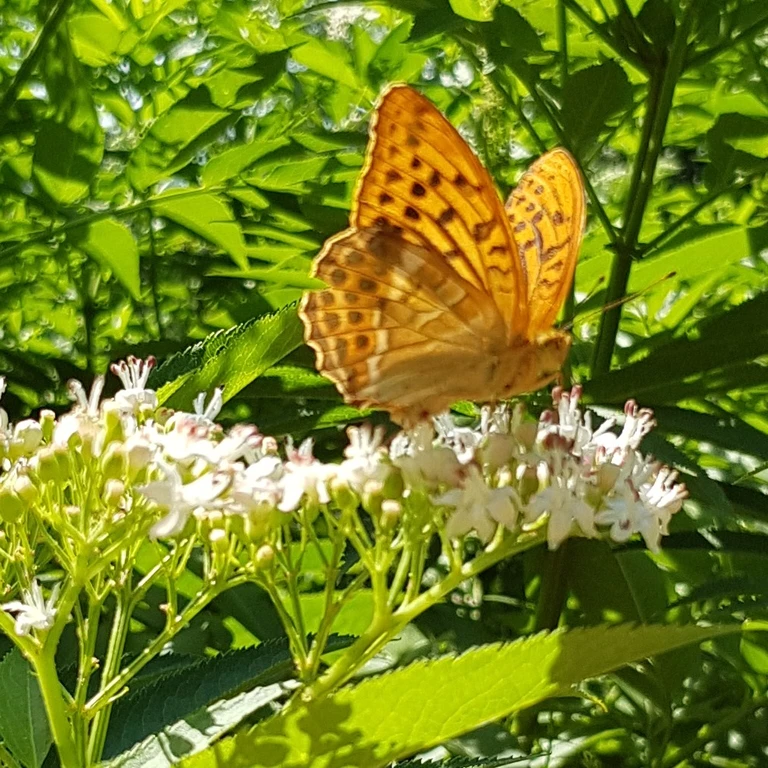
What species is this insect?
Argynnis paphia
